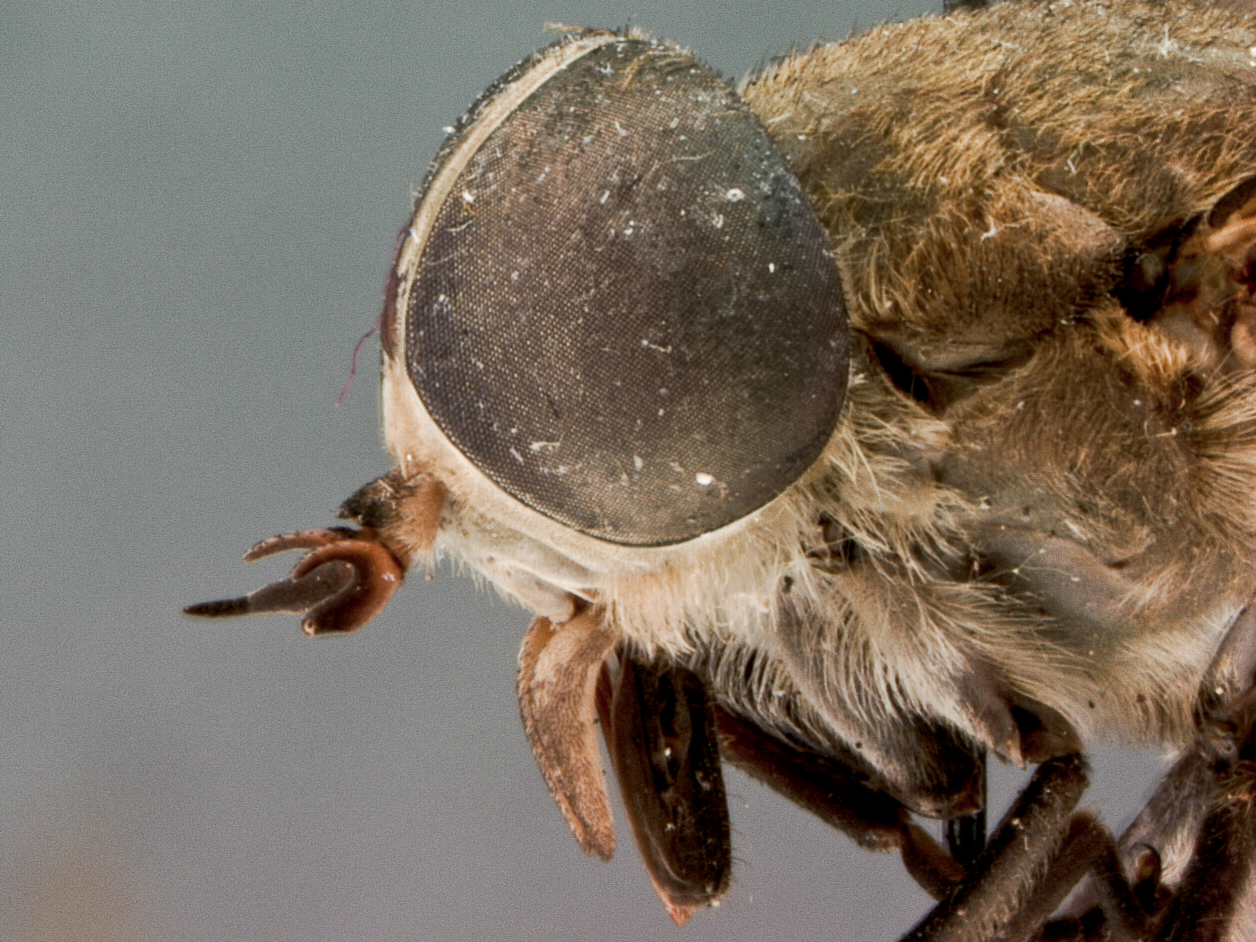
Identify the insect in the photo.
Tabanus validus (also Tabanus macquarti)
